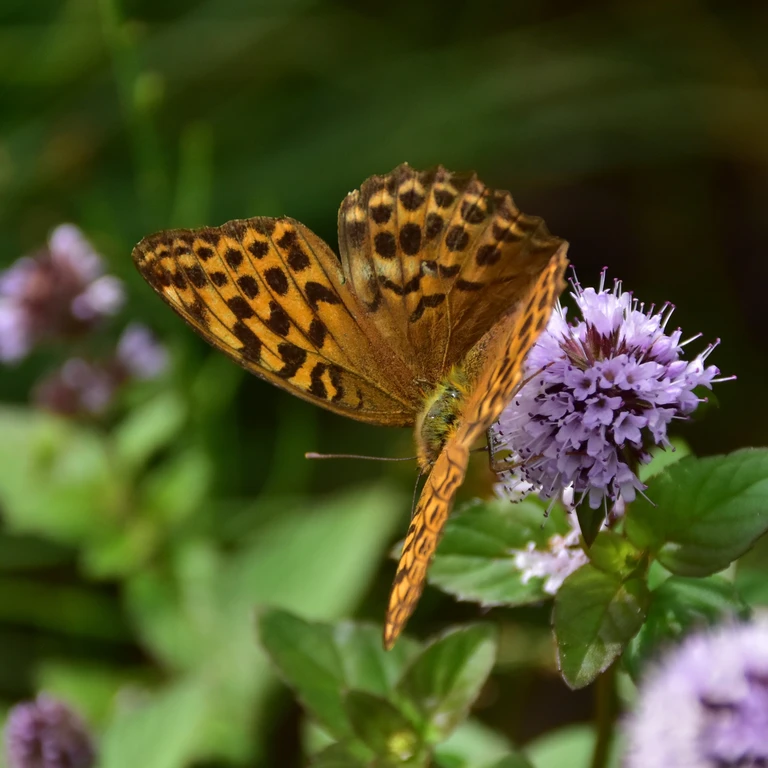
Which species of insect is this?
Argynnis paphia
